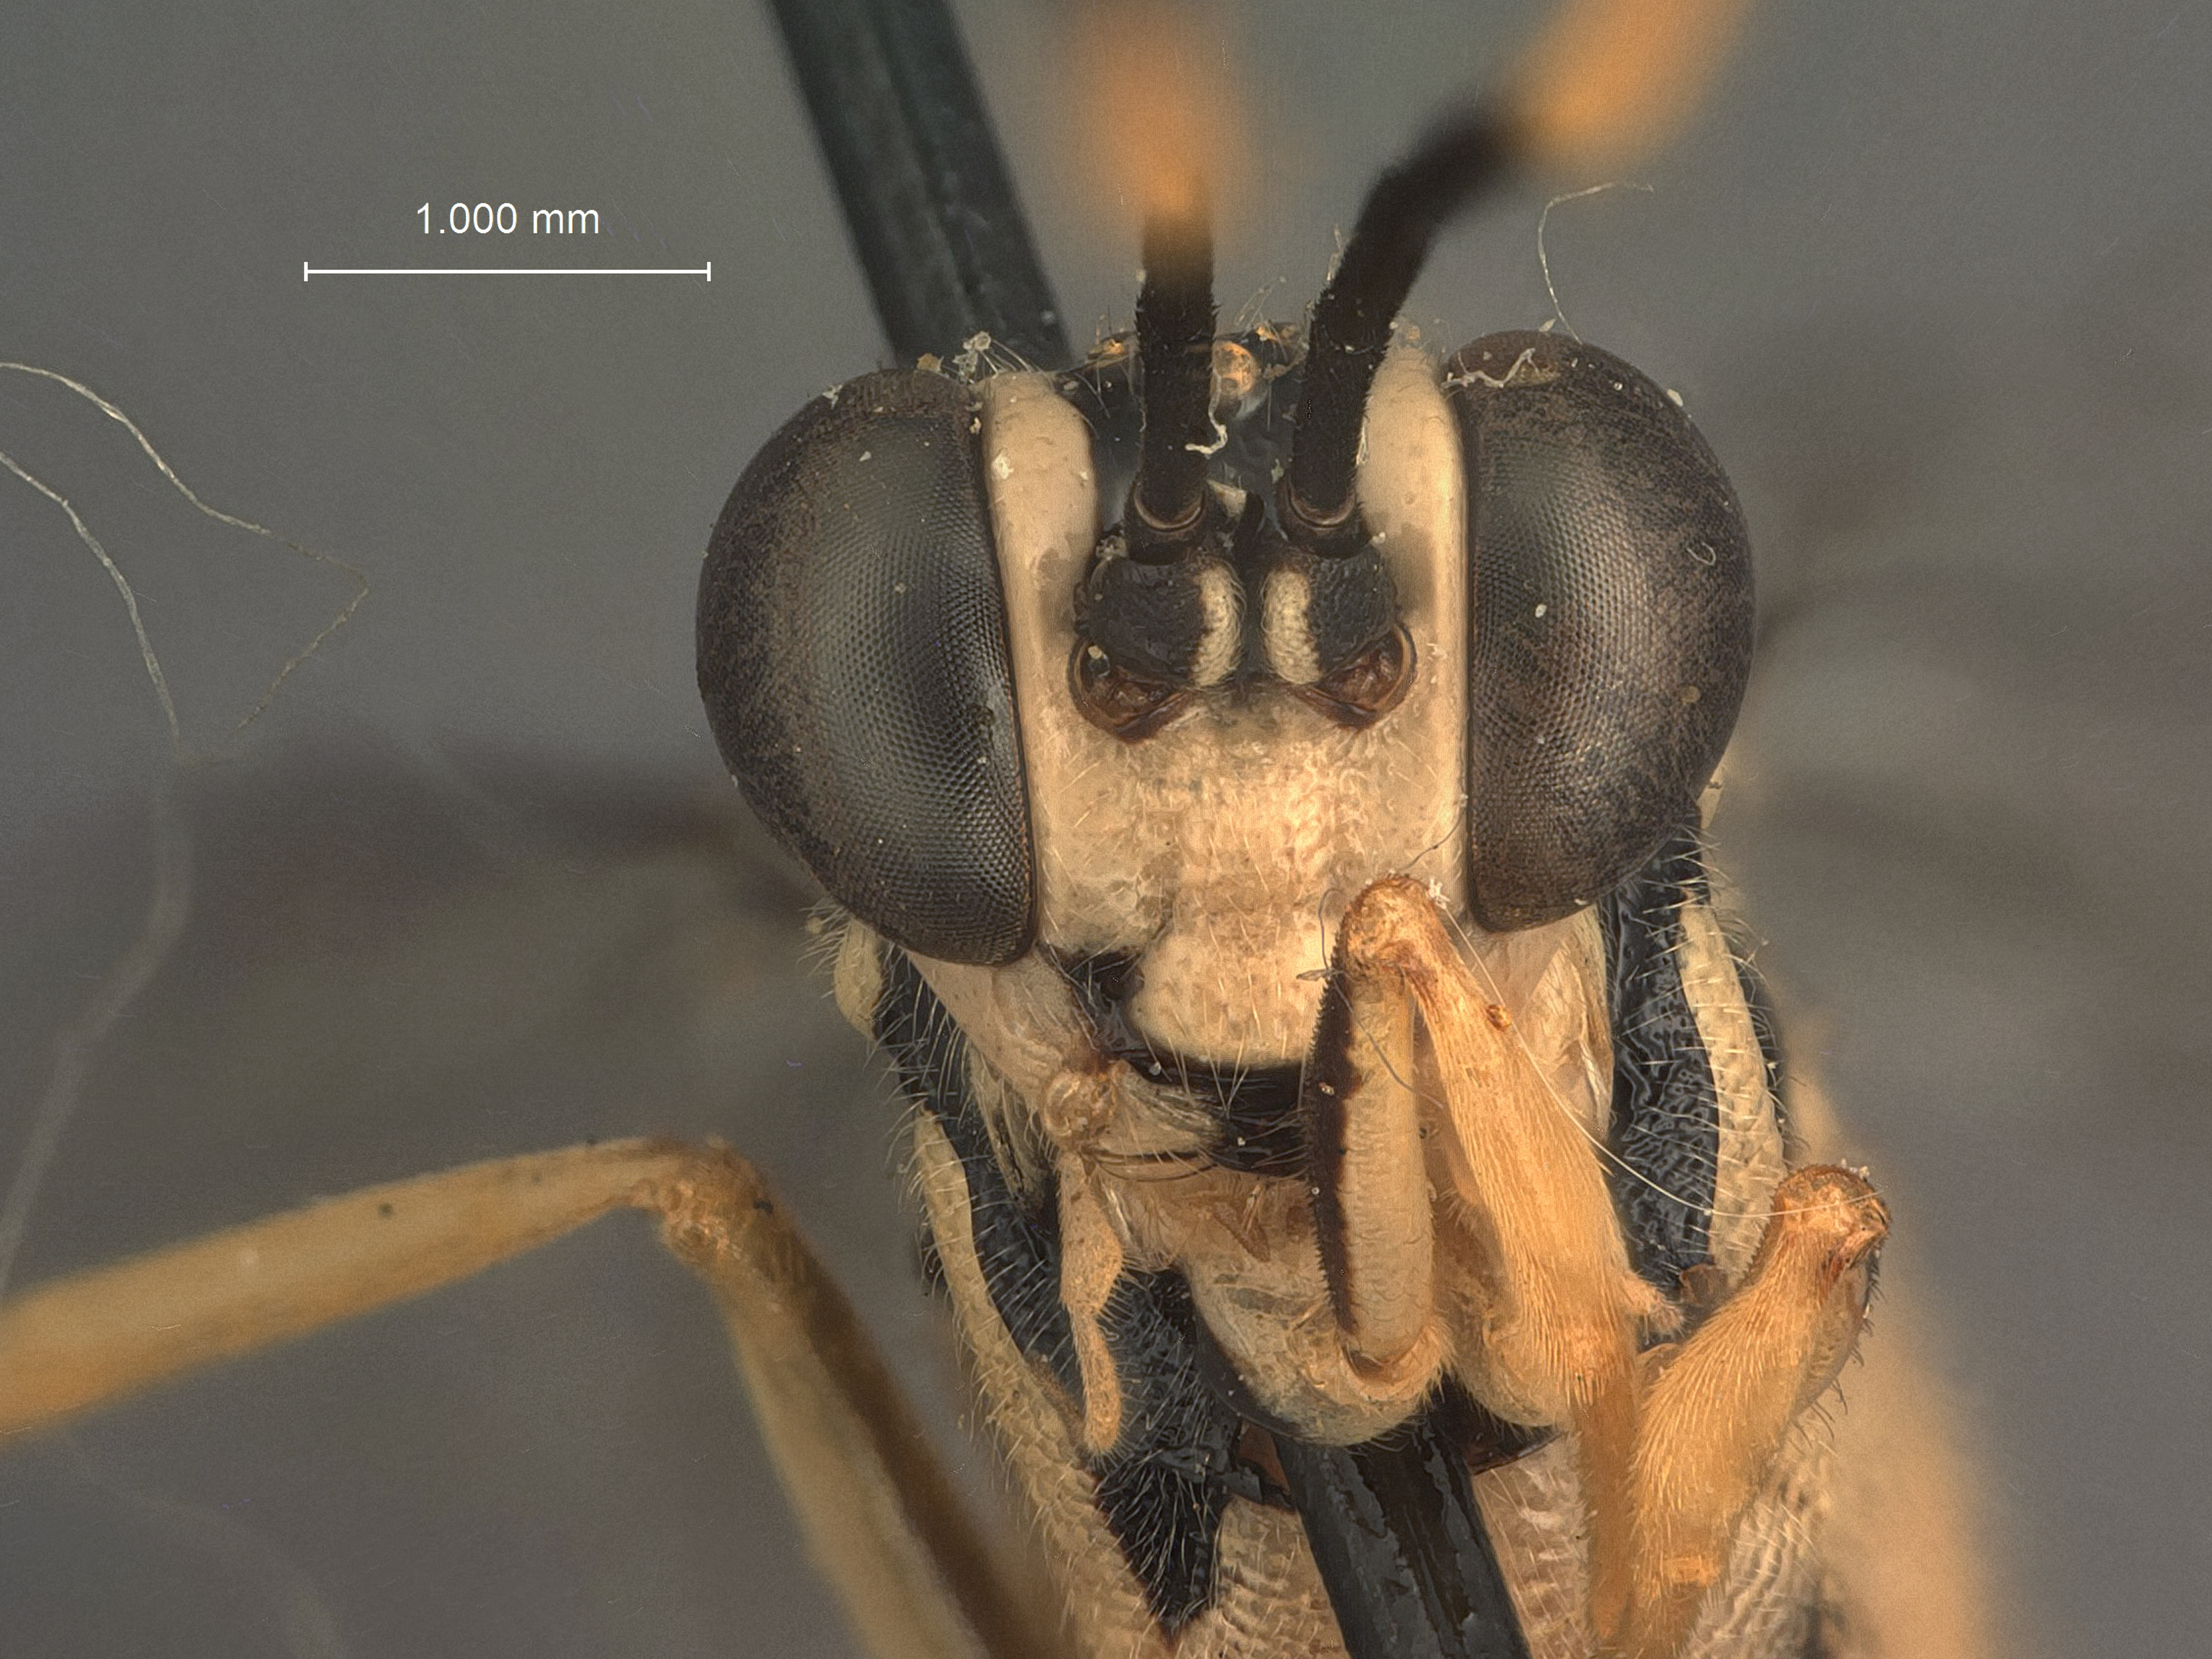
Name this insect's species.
Cryptanura planiscutella
